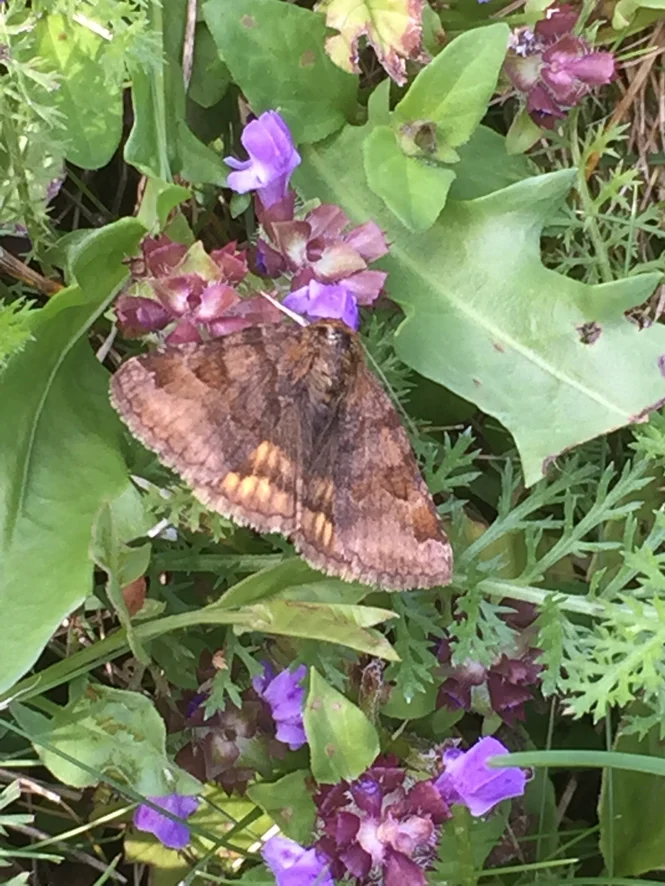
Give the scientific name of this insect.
Euclidia glyphica
